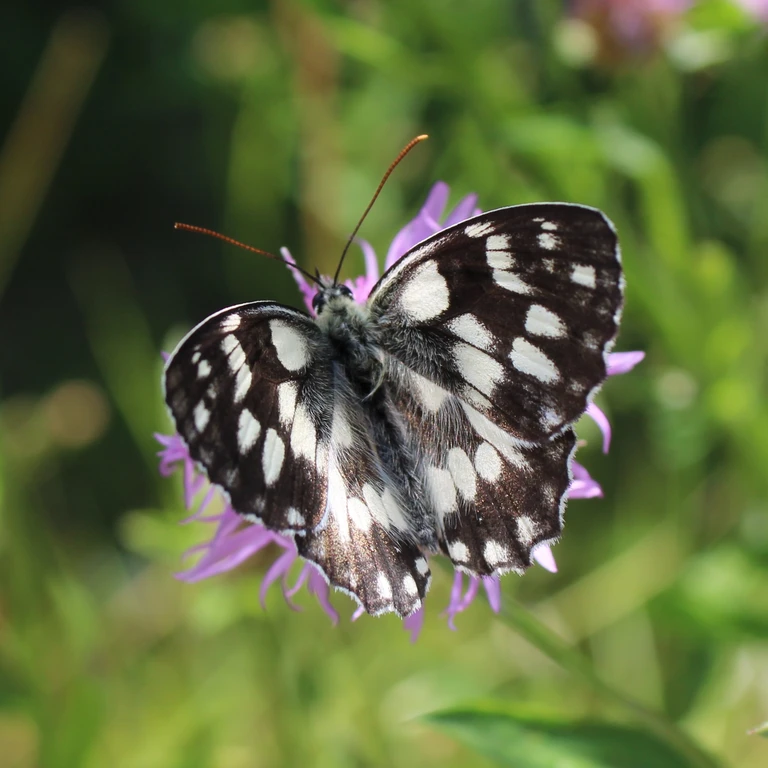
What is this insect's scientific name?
Melanargia galathea
